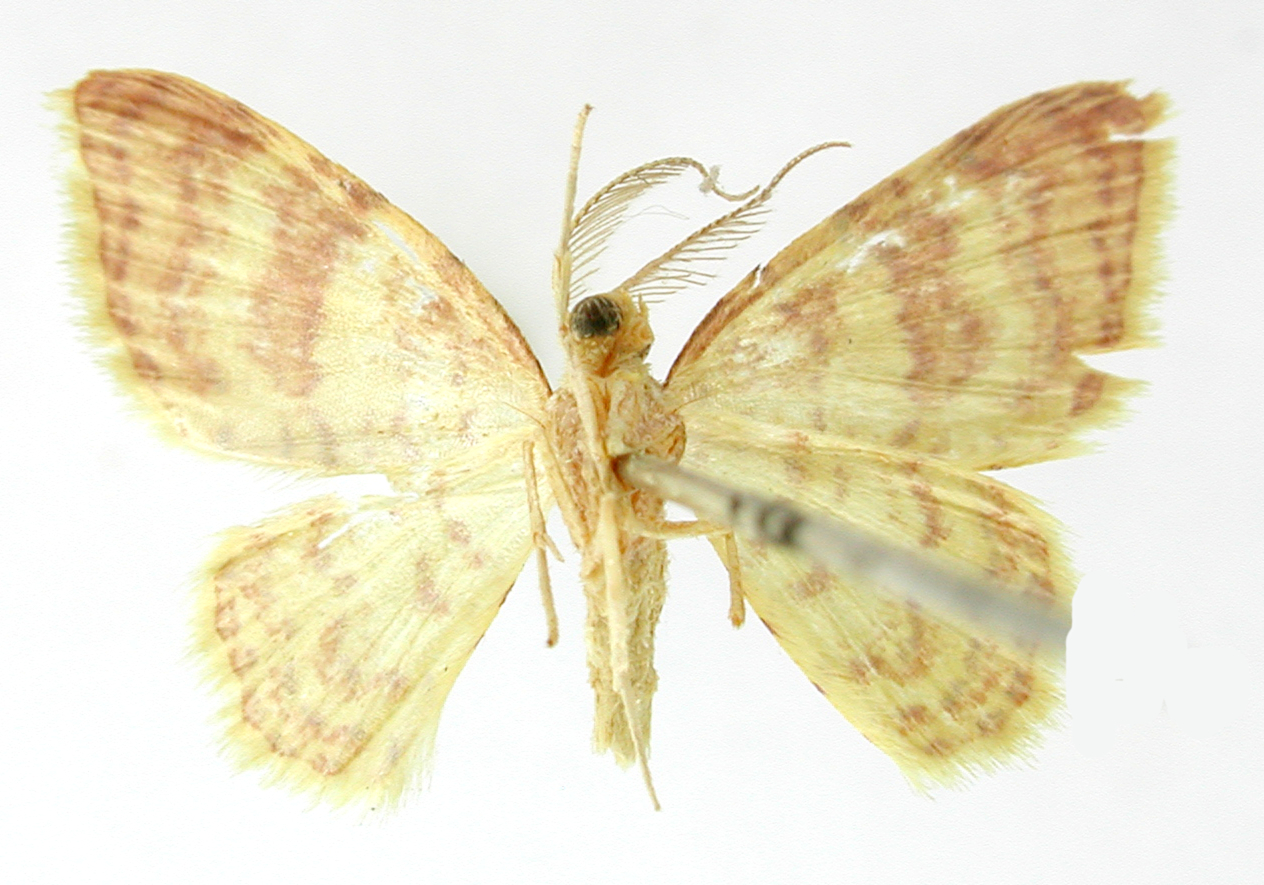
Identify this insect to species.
Cambogia canariata
